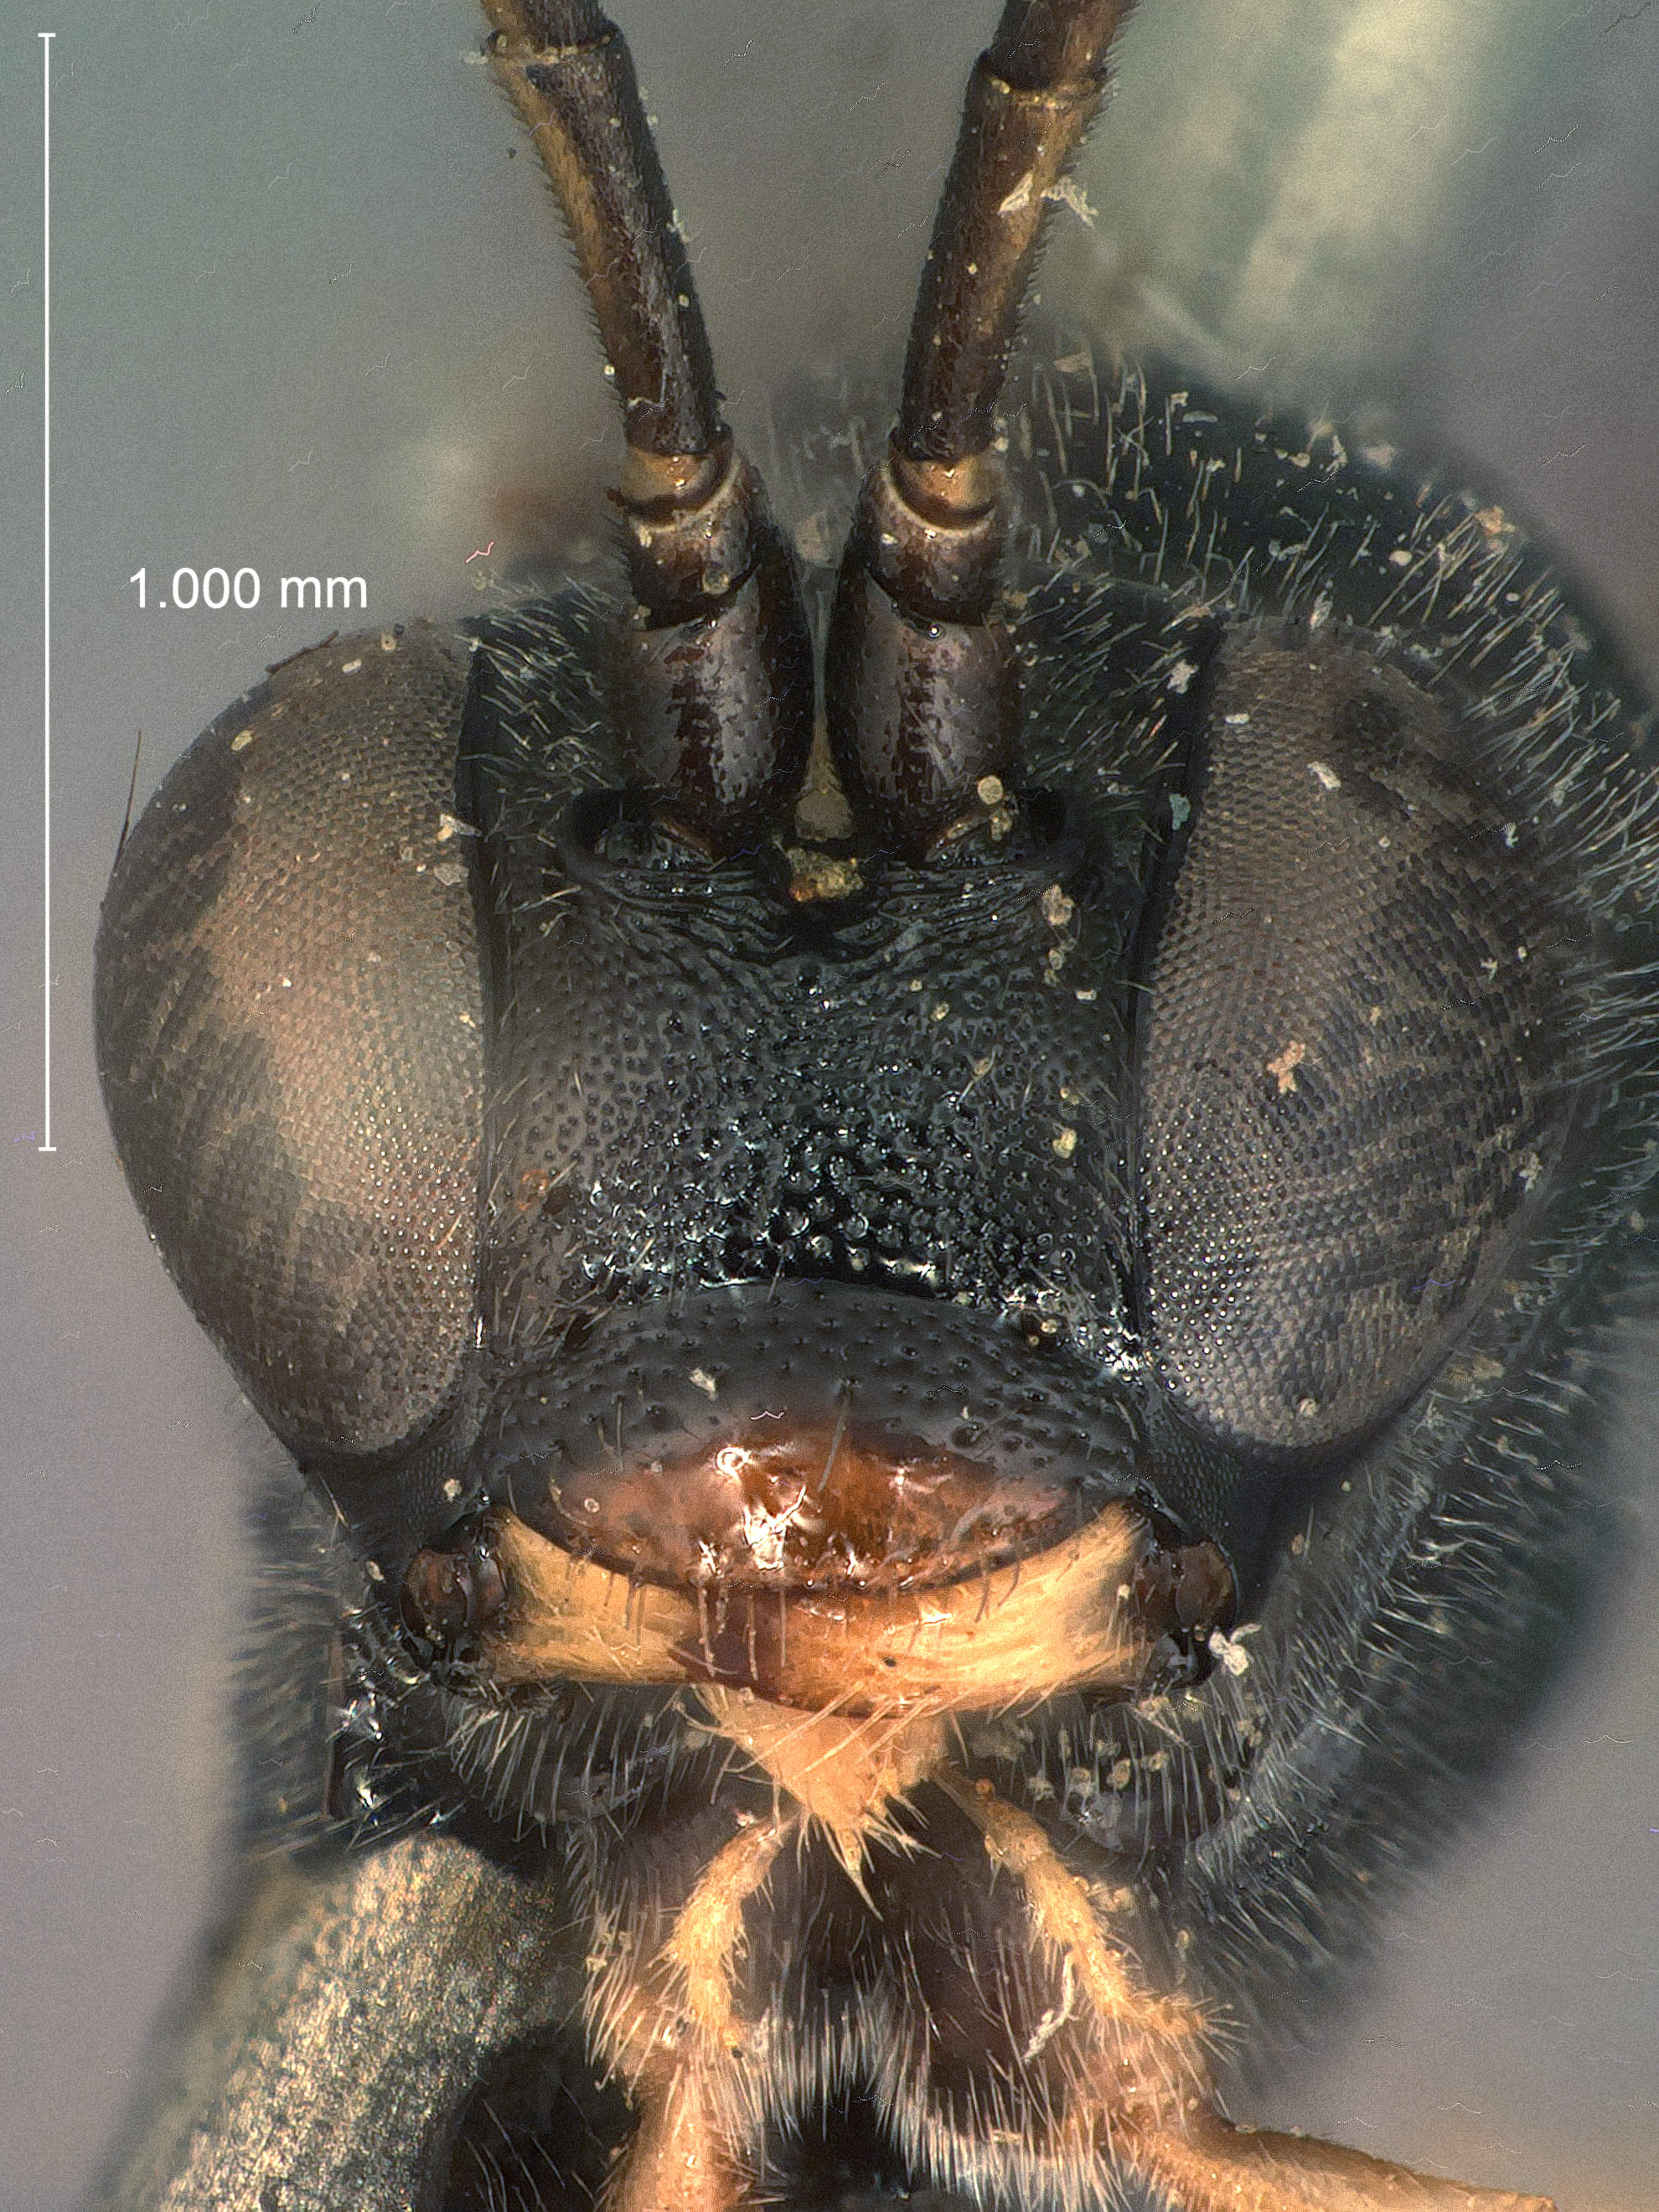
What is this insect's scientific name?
Otlophorus affinis
